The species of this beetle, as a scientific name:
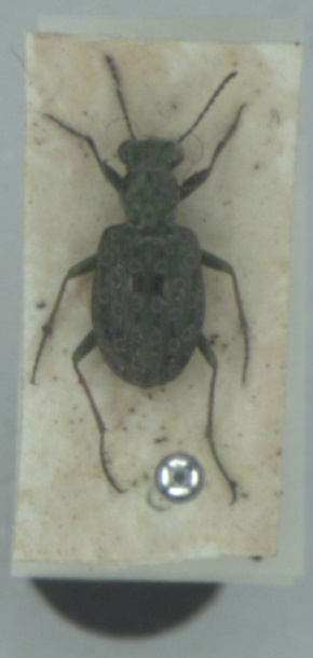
Elaphrus riparius
